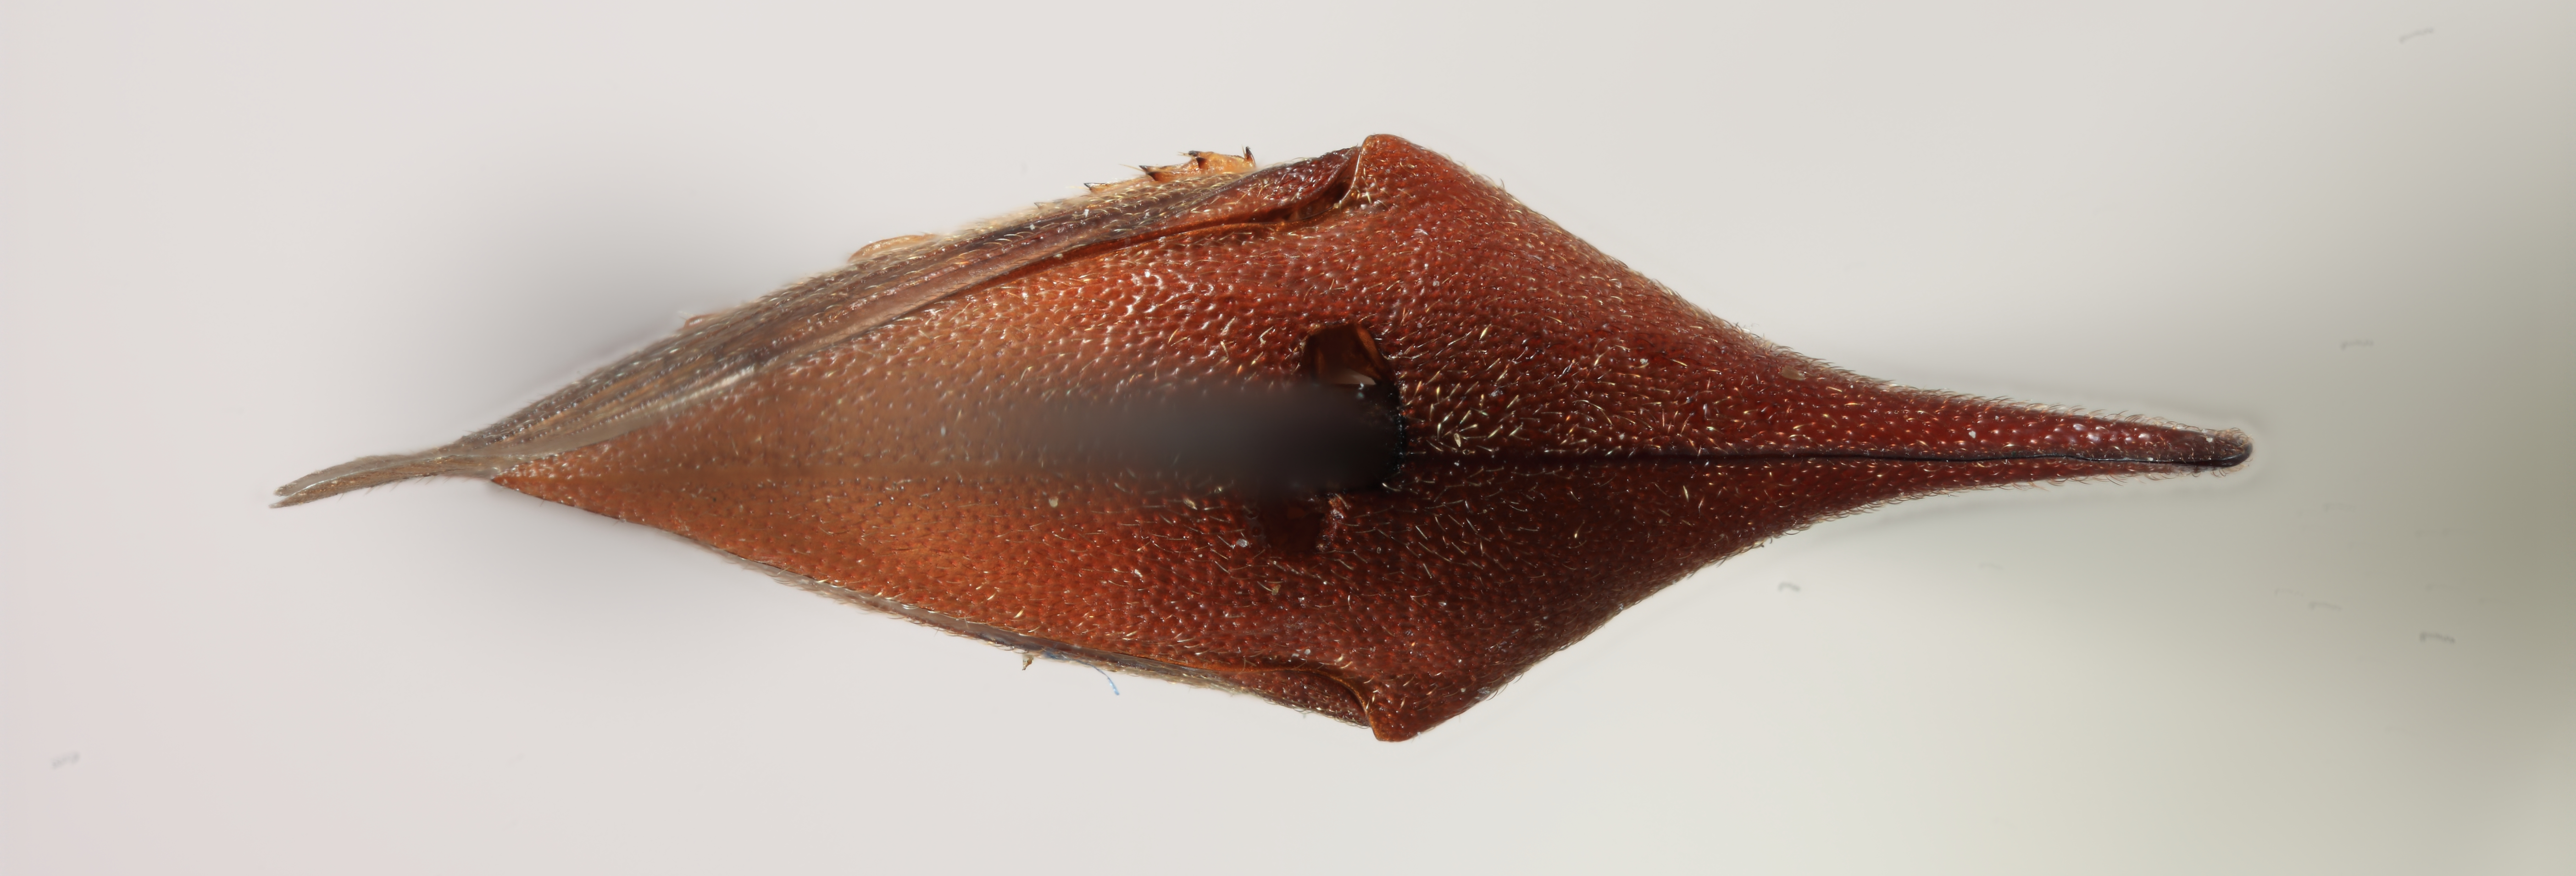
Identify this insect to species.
Aconophora coffea
